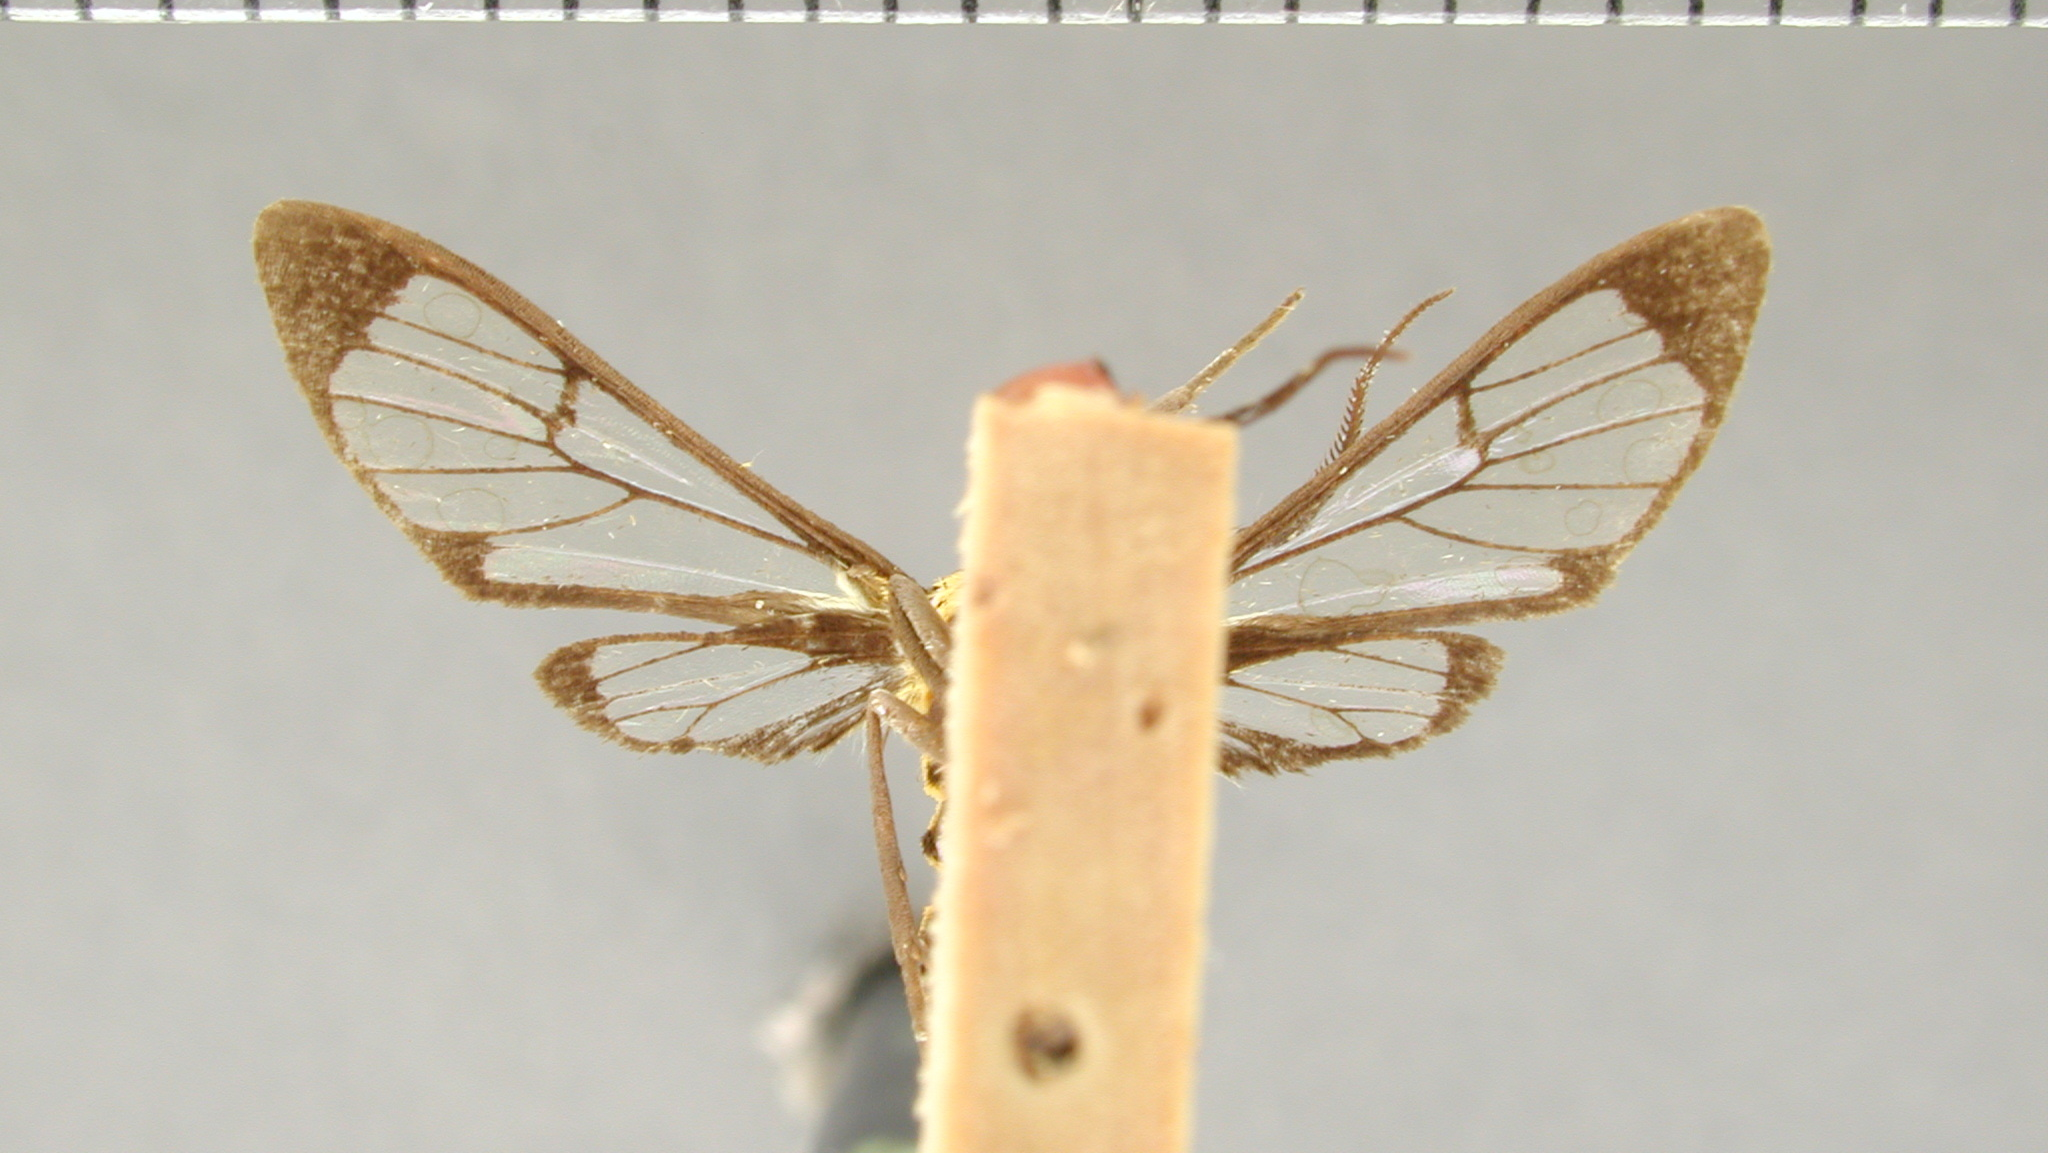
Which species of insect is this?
Loxophlebia leucothema
